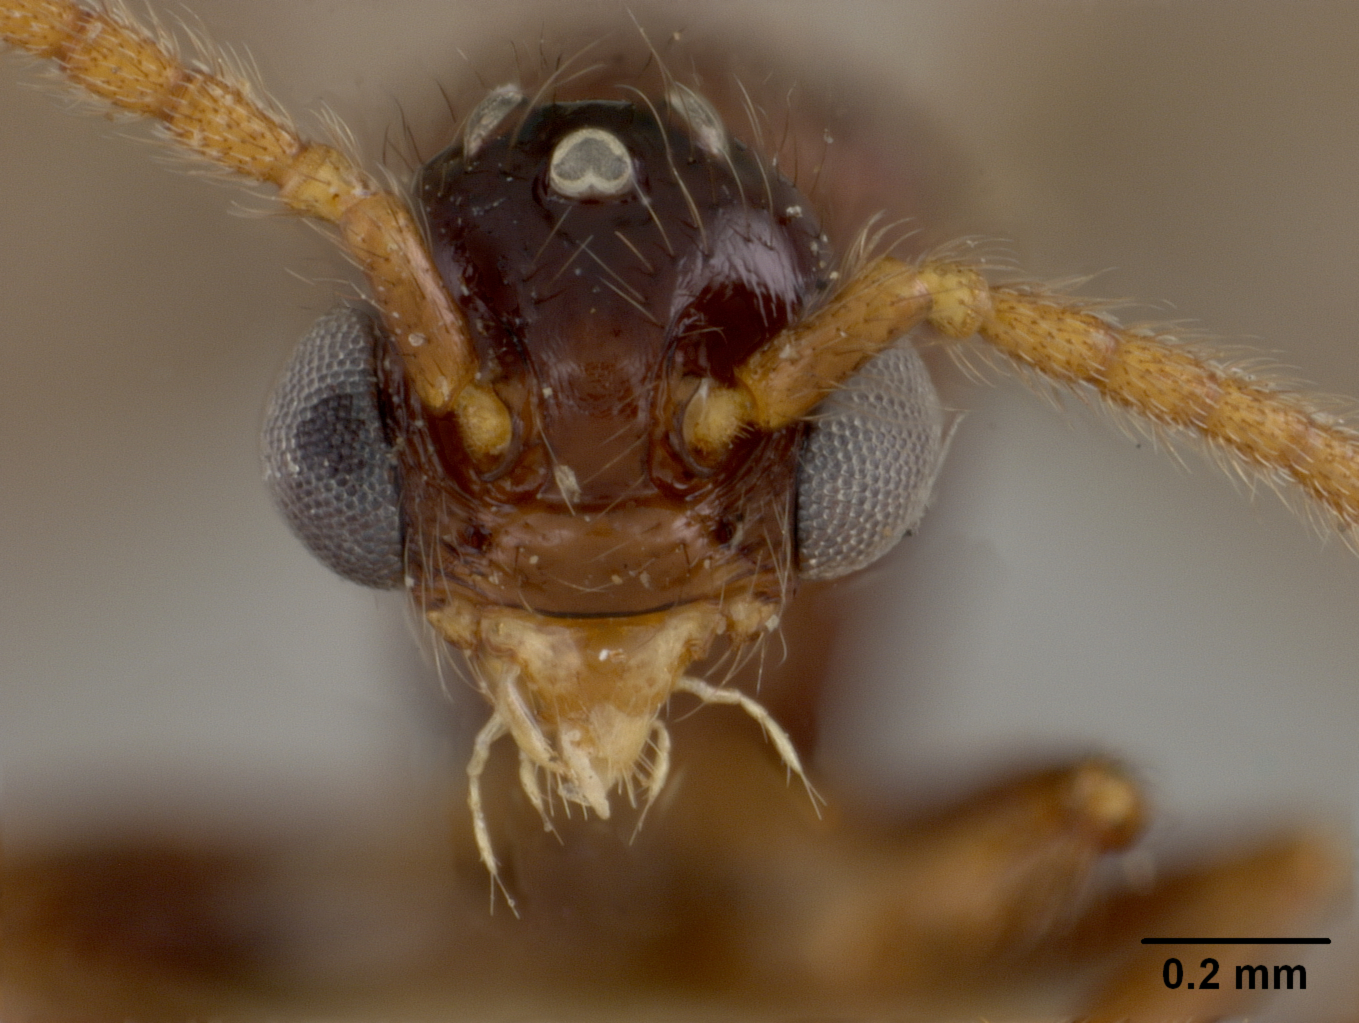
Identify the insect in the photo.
Myrmecina modesta
